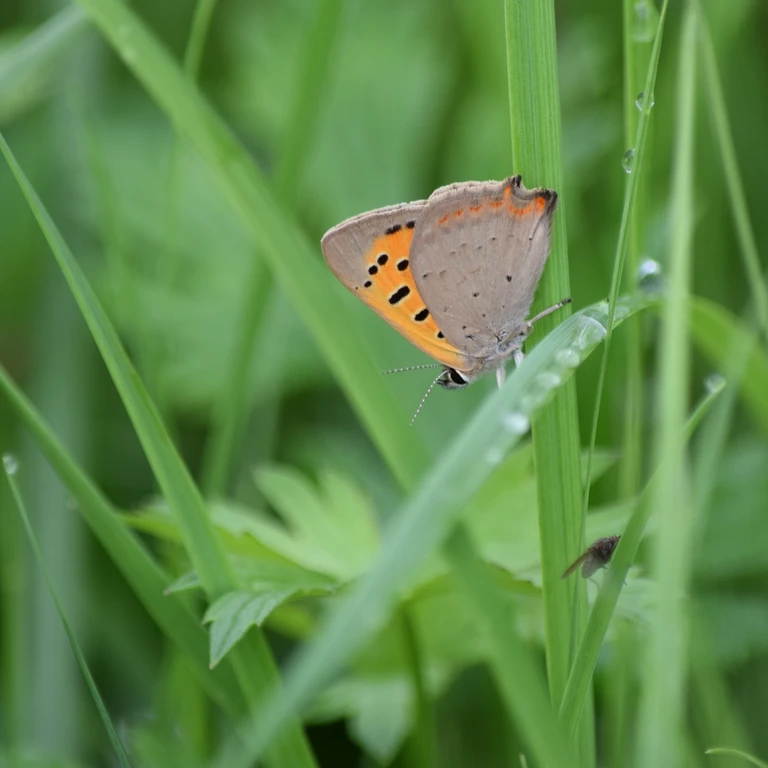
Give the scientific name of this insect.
Lycaena phlaeas
